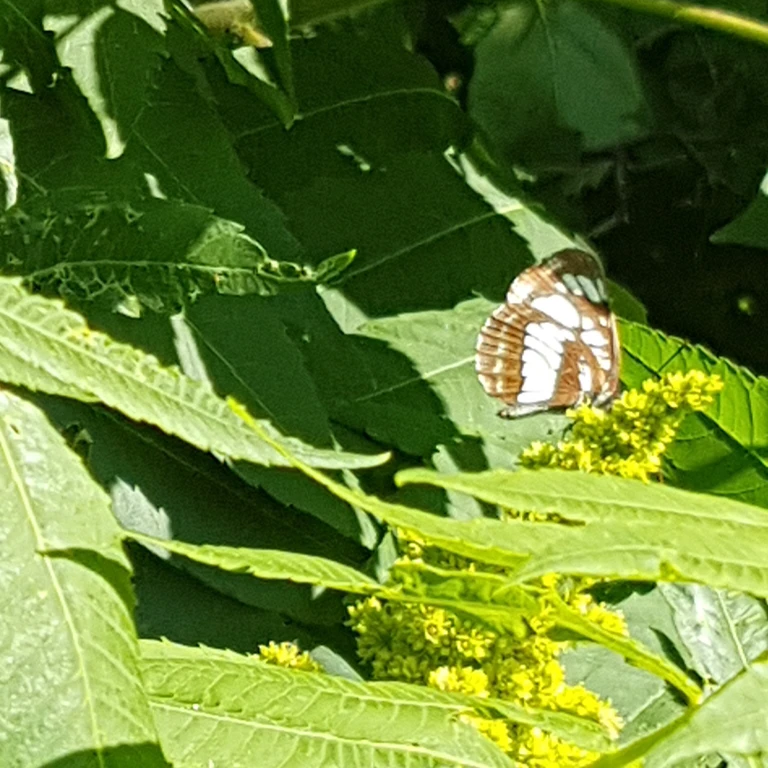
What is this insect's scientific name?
Neptis rivularis
